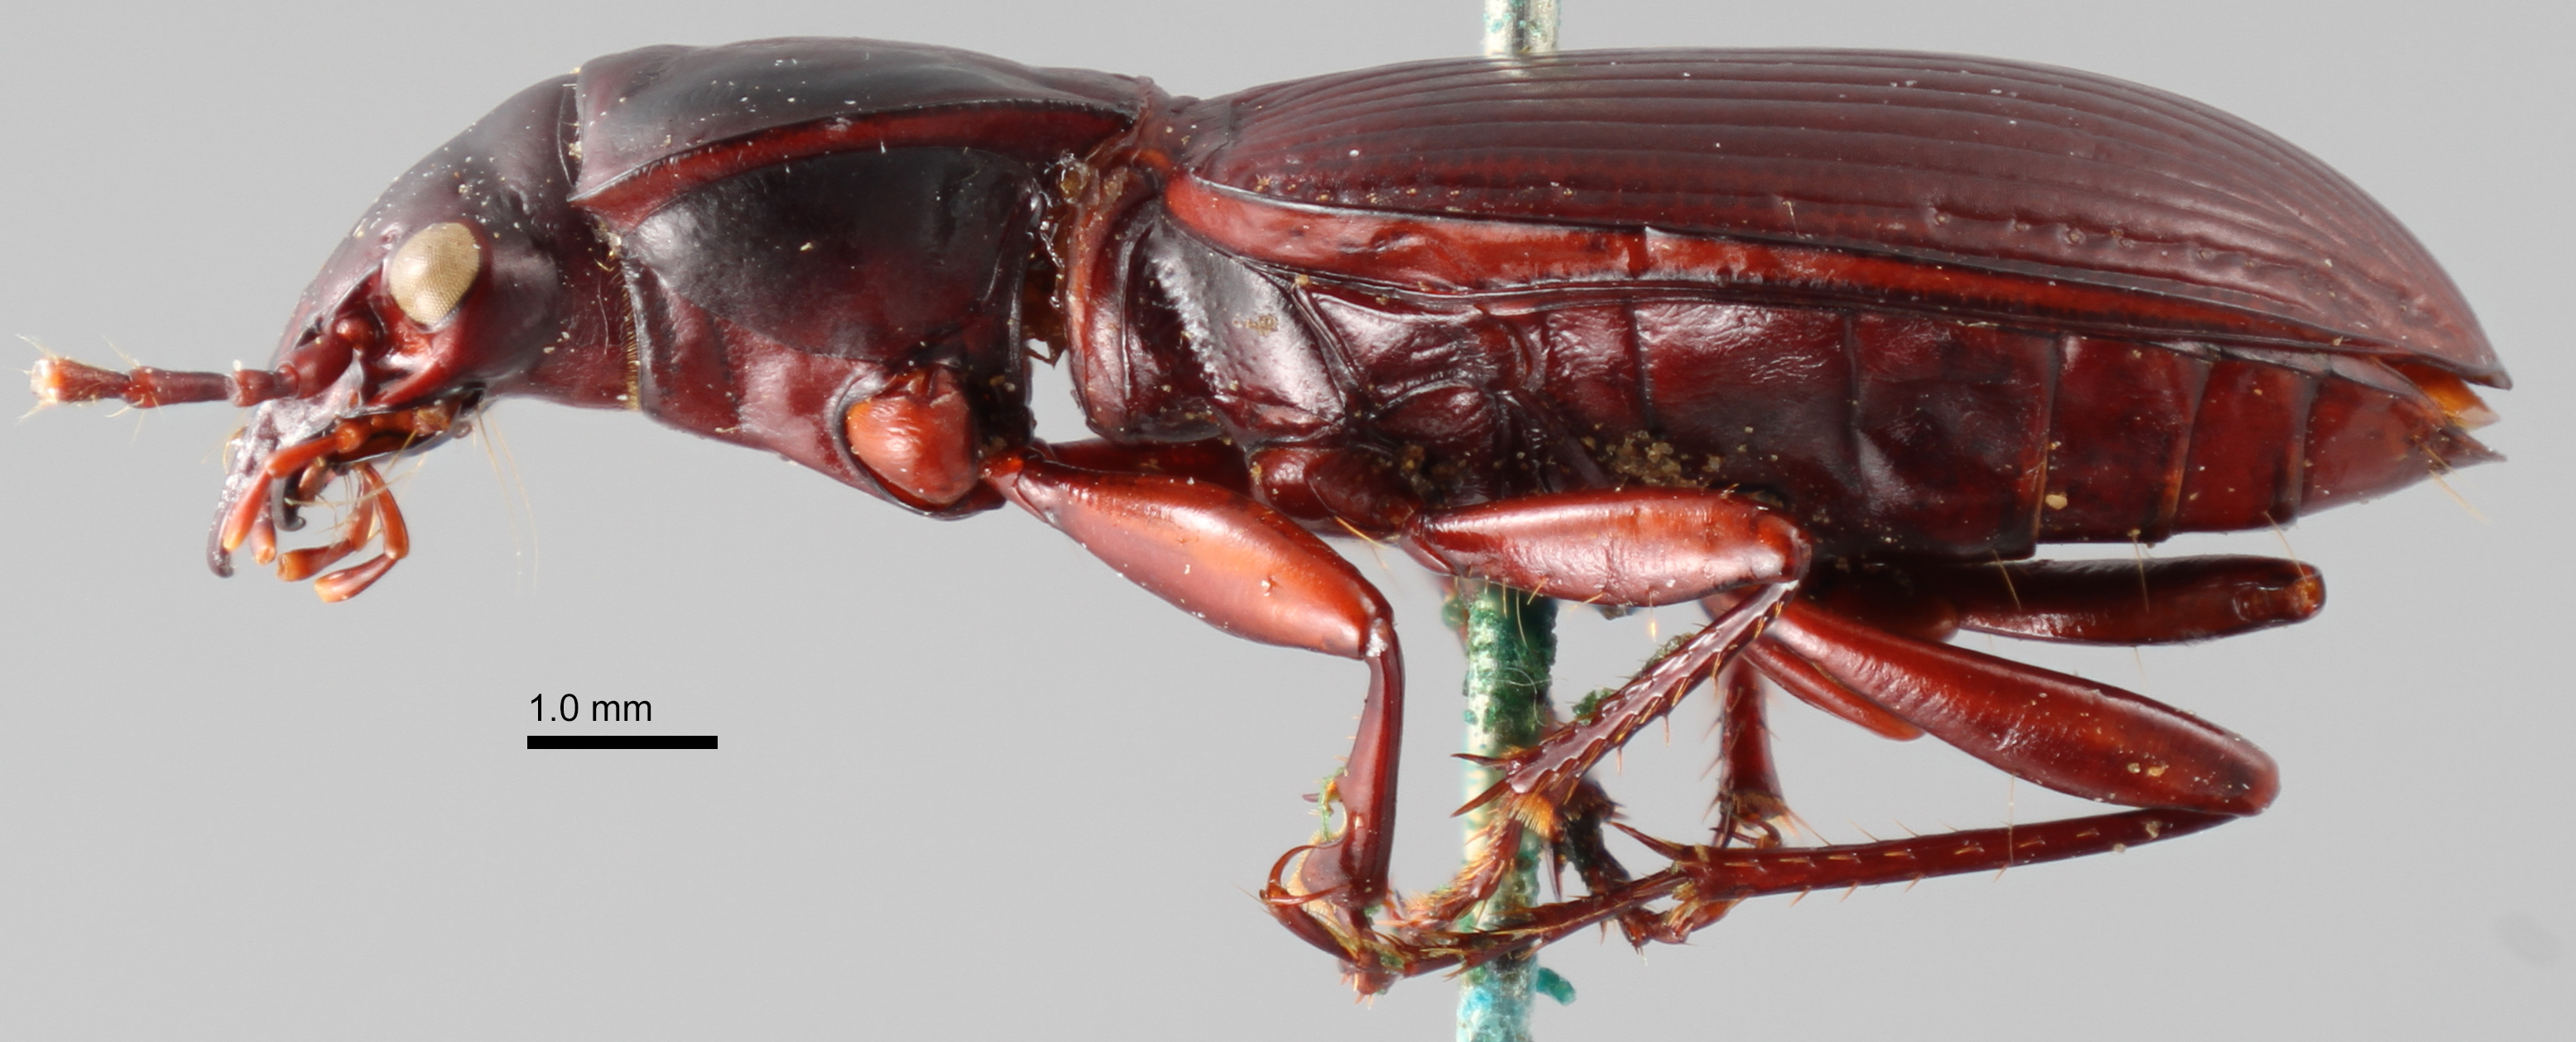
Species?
Pterostichus lacertus
